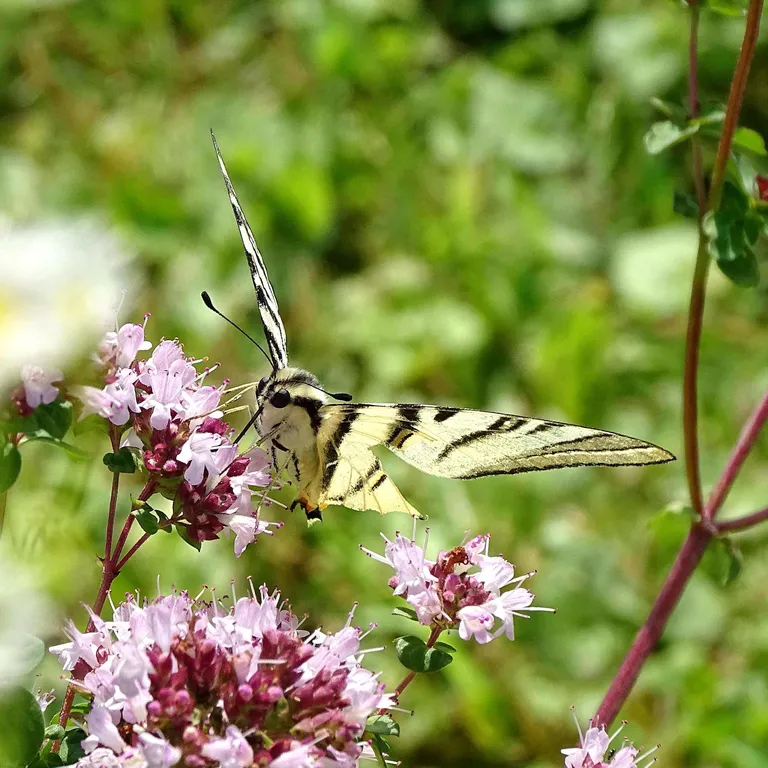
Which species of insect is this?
Iphiclides podalirius
